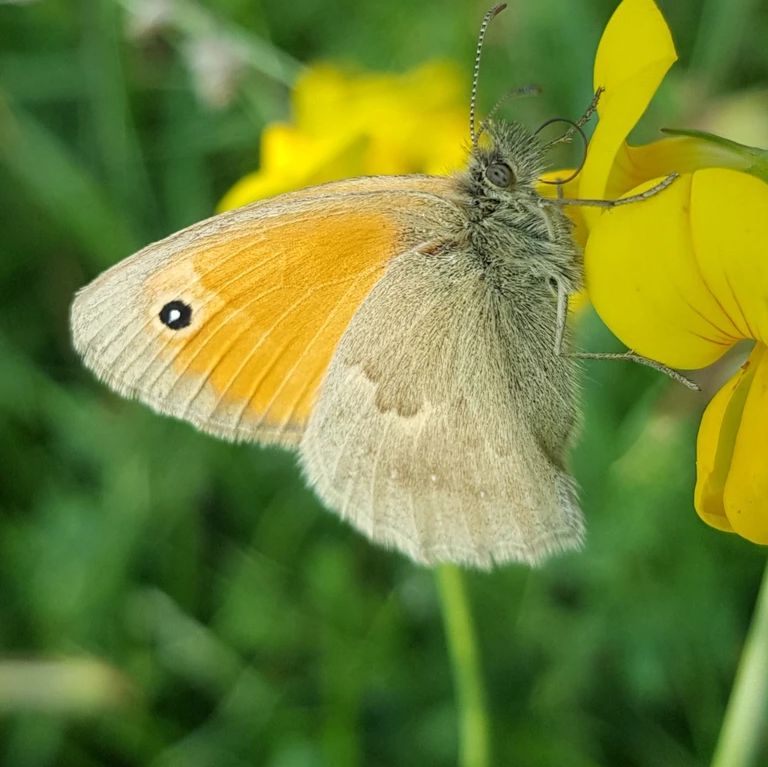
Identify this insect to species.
Coenonympha pamphilus
